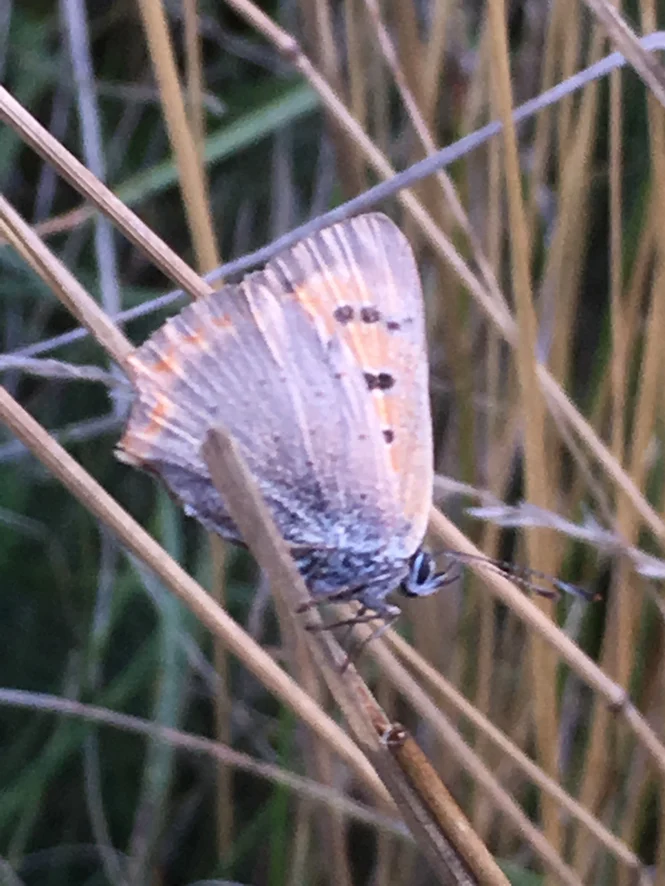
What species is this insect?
Lycaena phlaeas
